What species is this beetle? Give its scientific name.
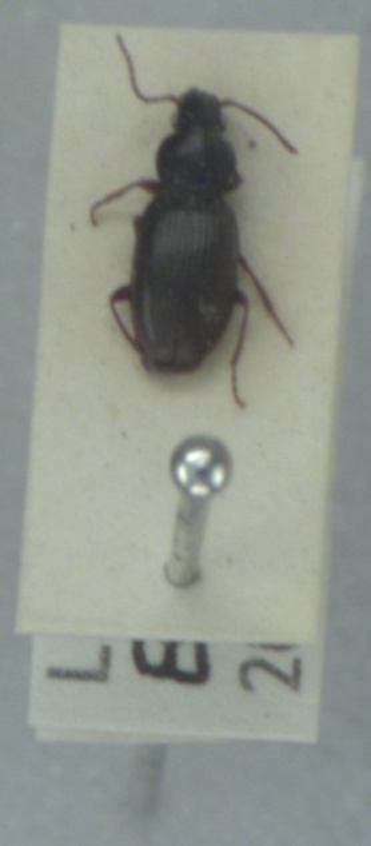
Pterostichus strenuus
